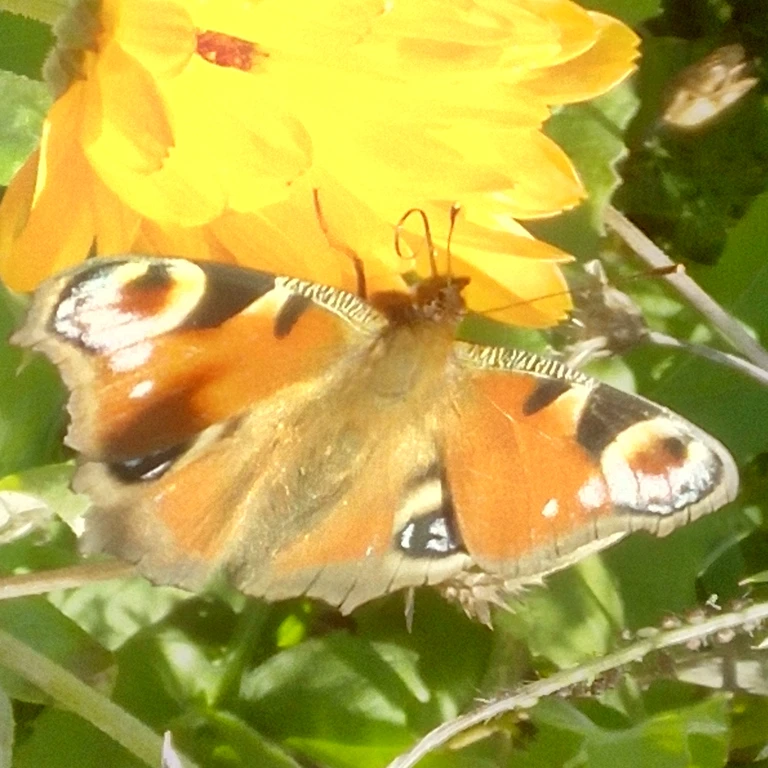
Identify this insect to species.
Aglais io
